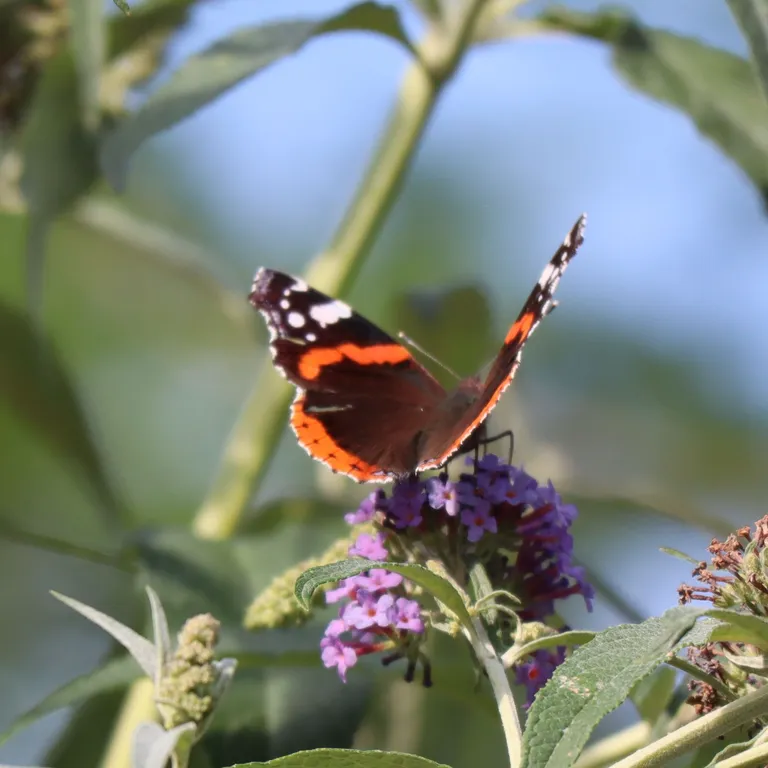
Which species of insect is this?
Vanessa atalanta
